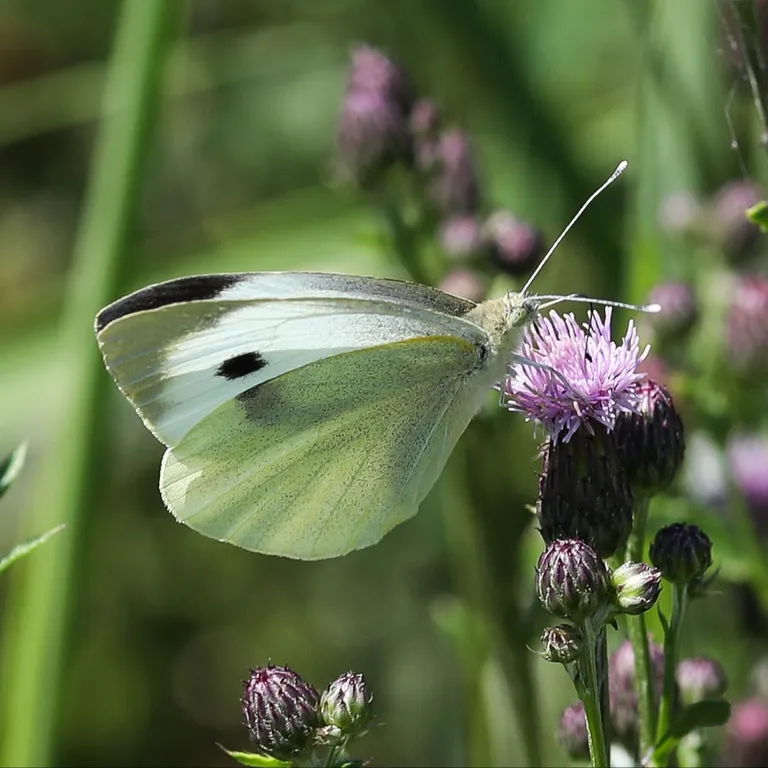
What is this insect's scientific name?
Pieris brassicae
